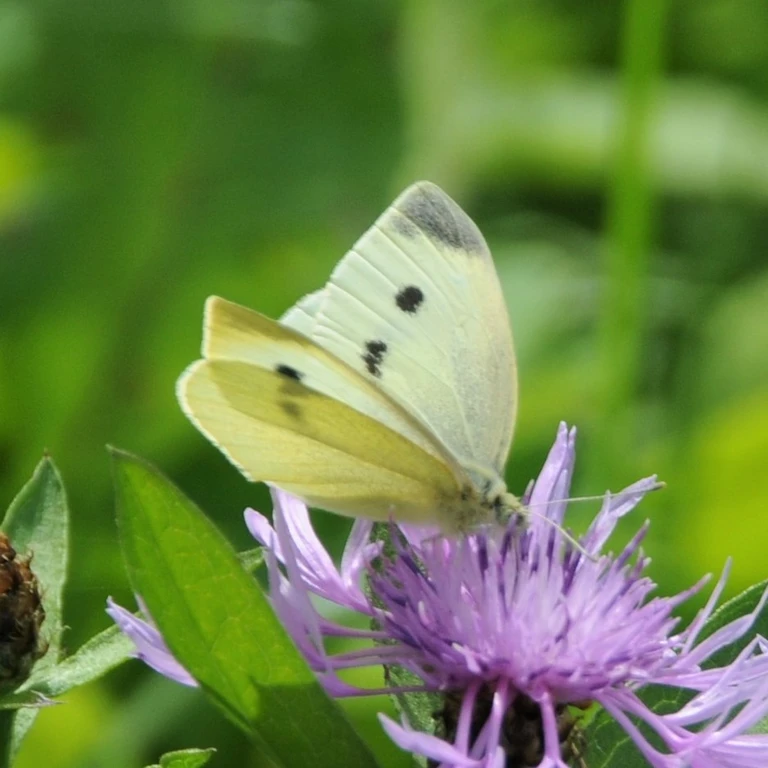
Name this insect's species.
Pieris rapae
